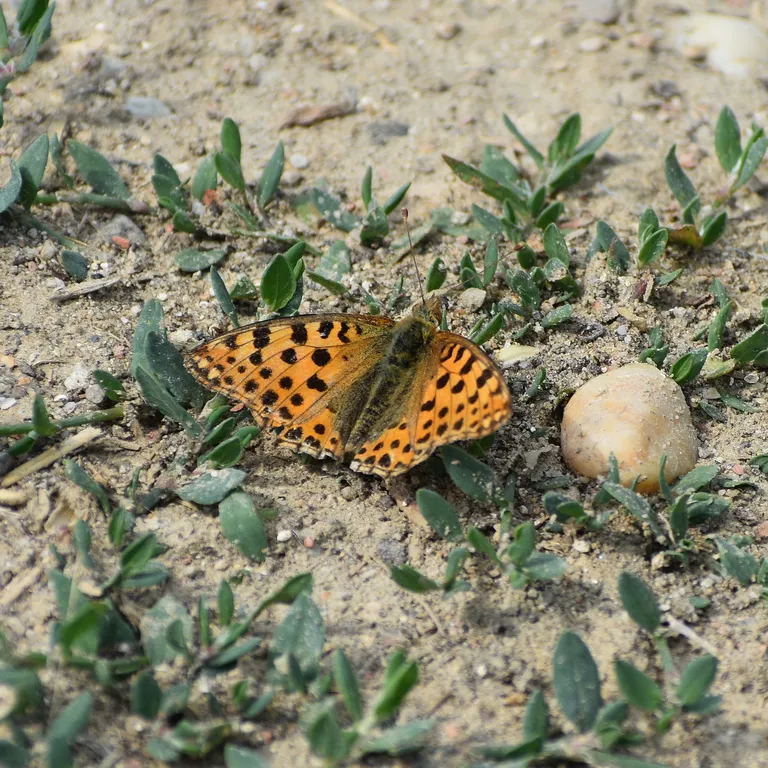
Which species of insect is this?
Issoria lathonia
